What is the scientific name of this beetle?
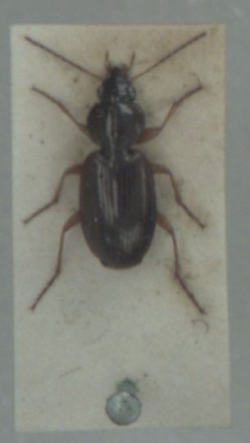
Olisthopus rotundatus
